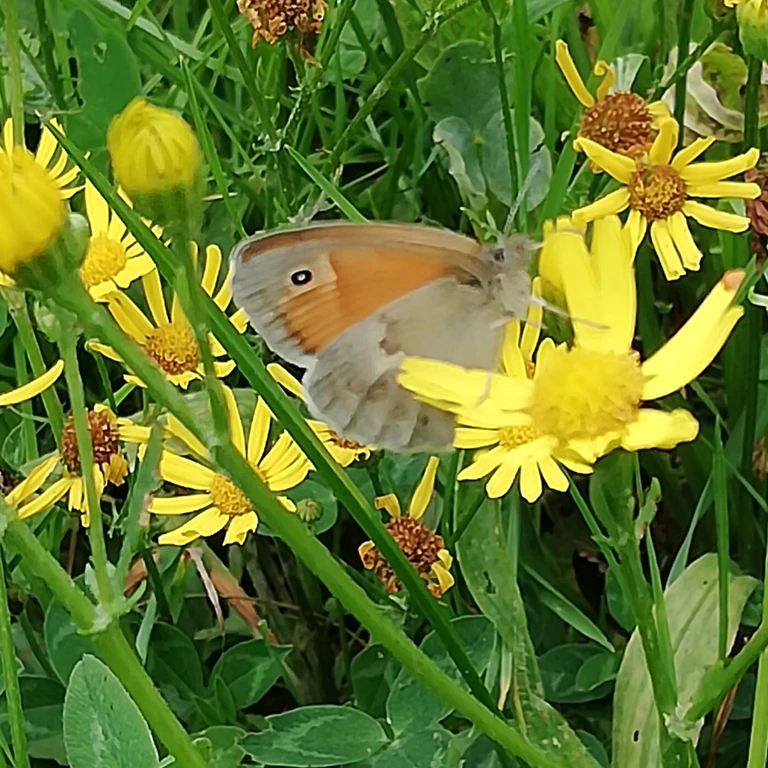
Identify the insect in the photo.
Coenonympha pamphilus
